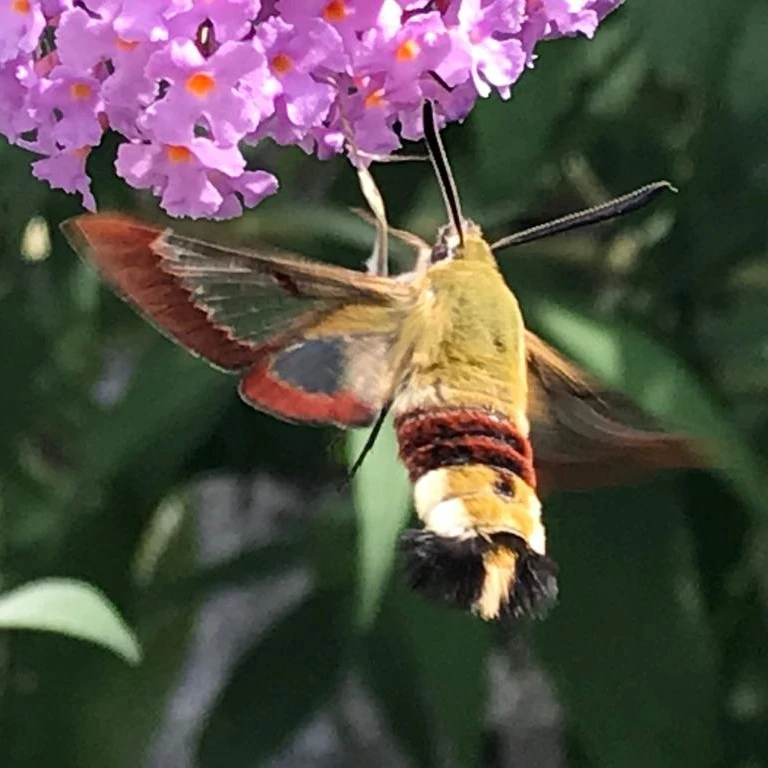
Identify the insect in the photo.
Hemaris fuciformis
